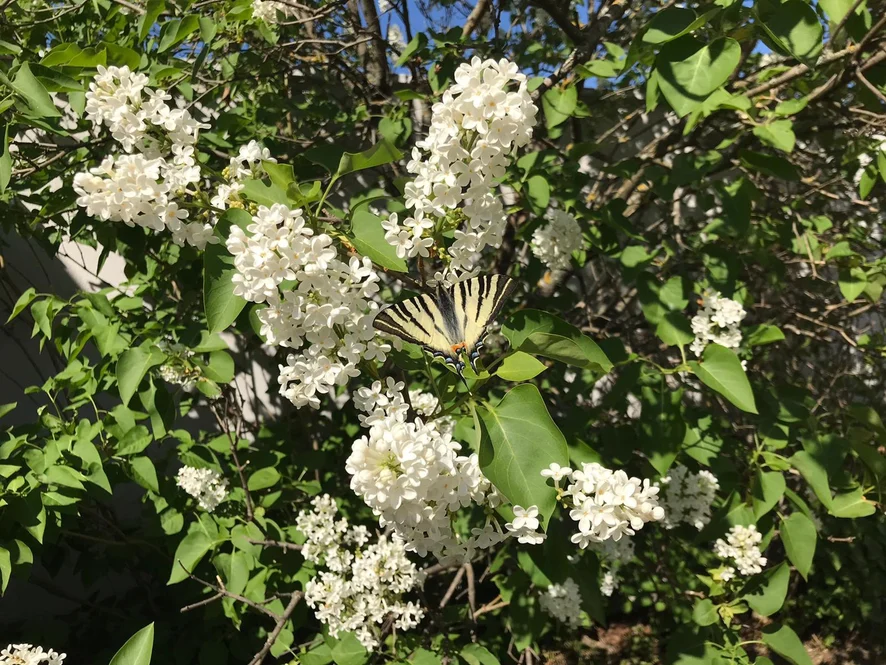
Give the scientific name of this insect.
Iphiclides podalirius
